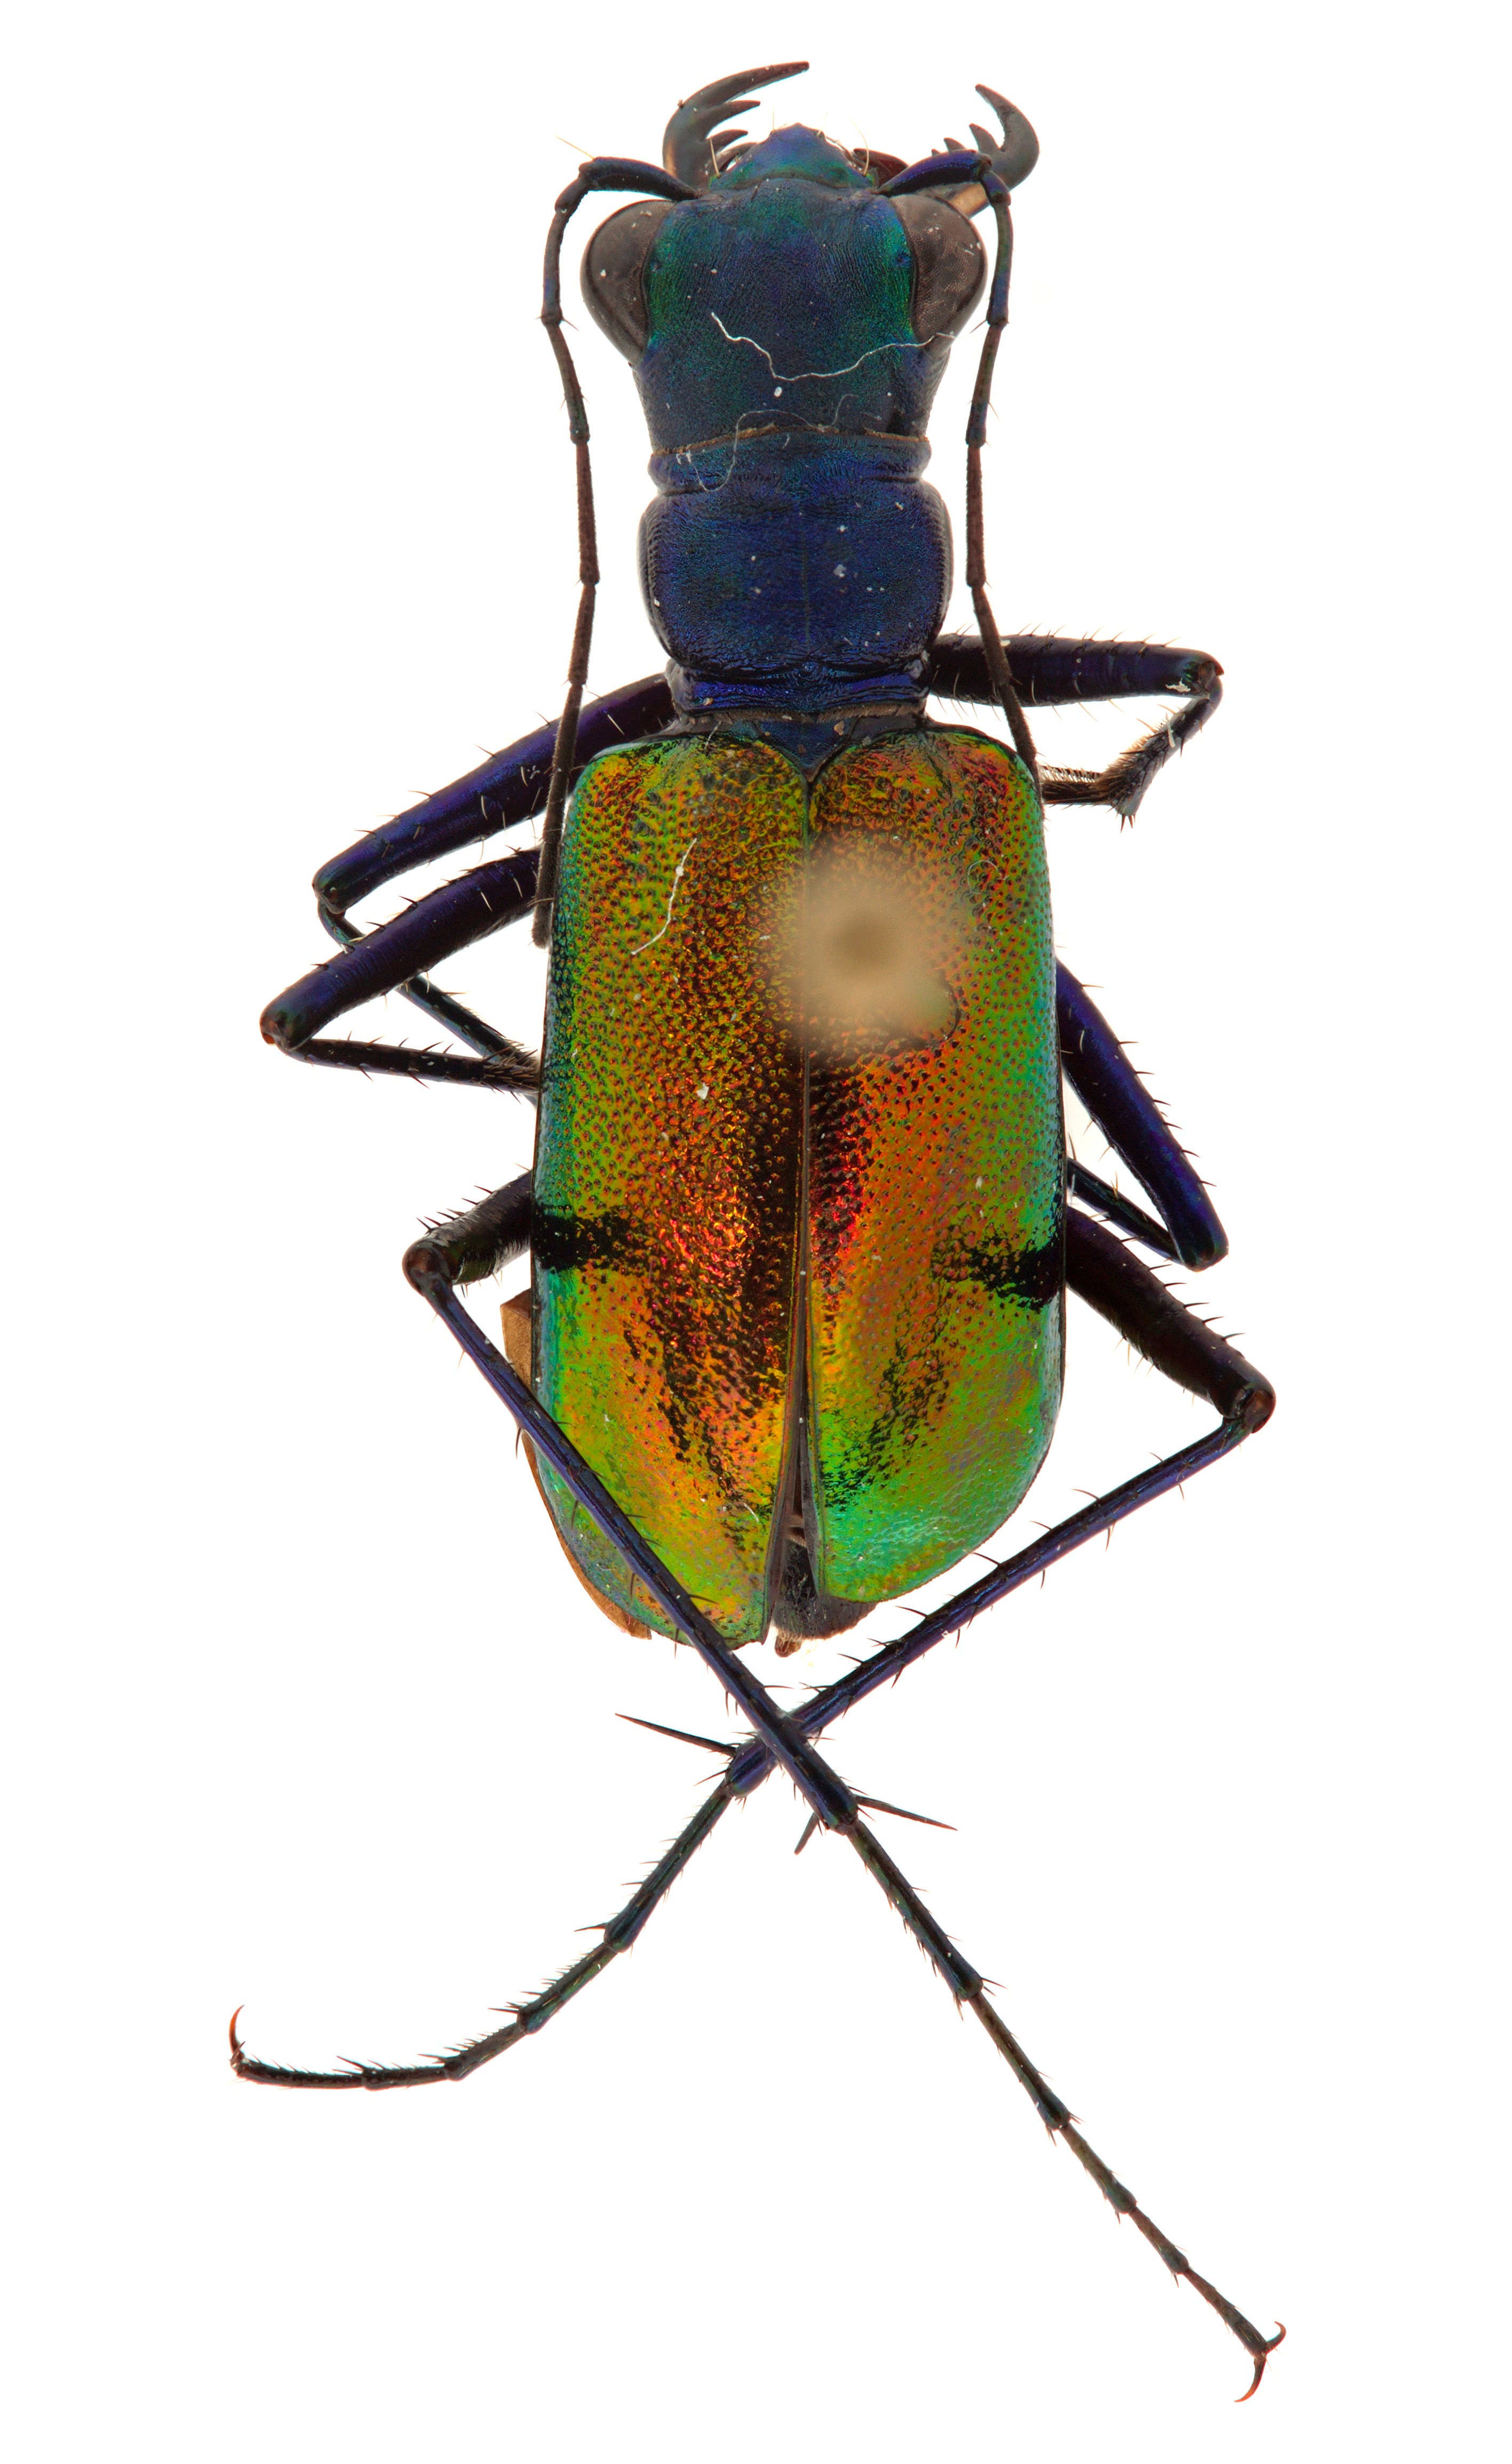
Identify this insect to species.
Cheilonycha auripennis
